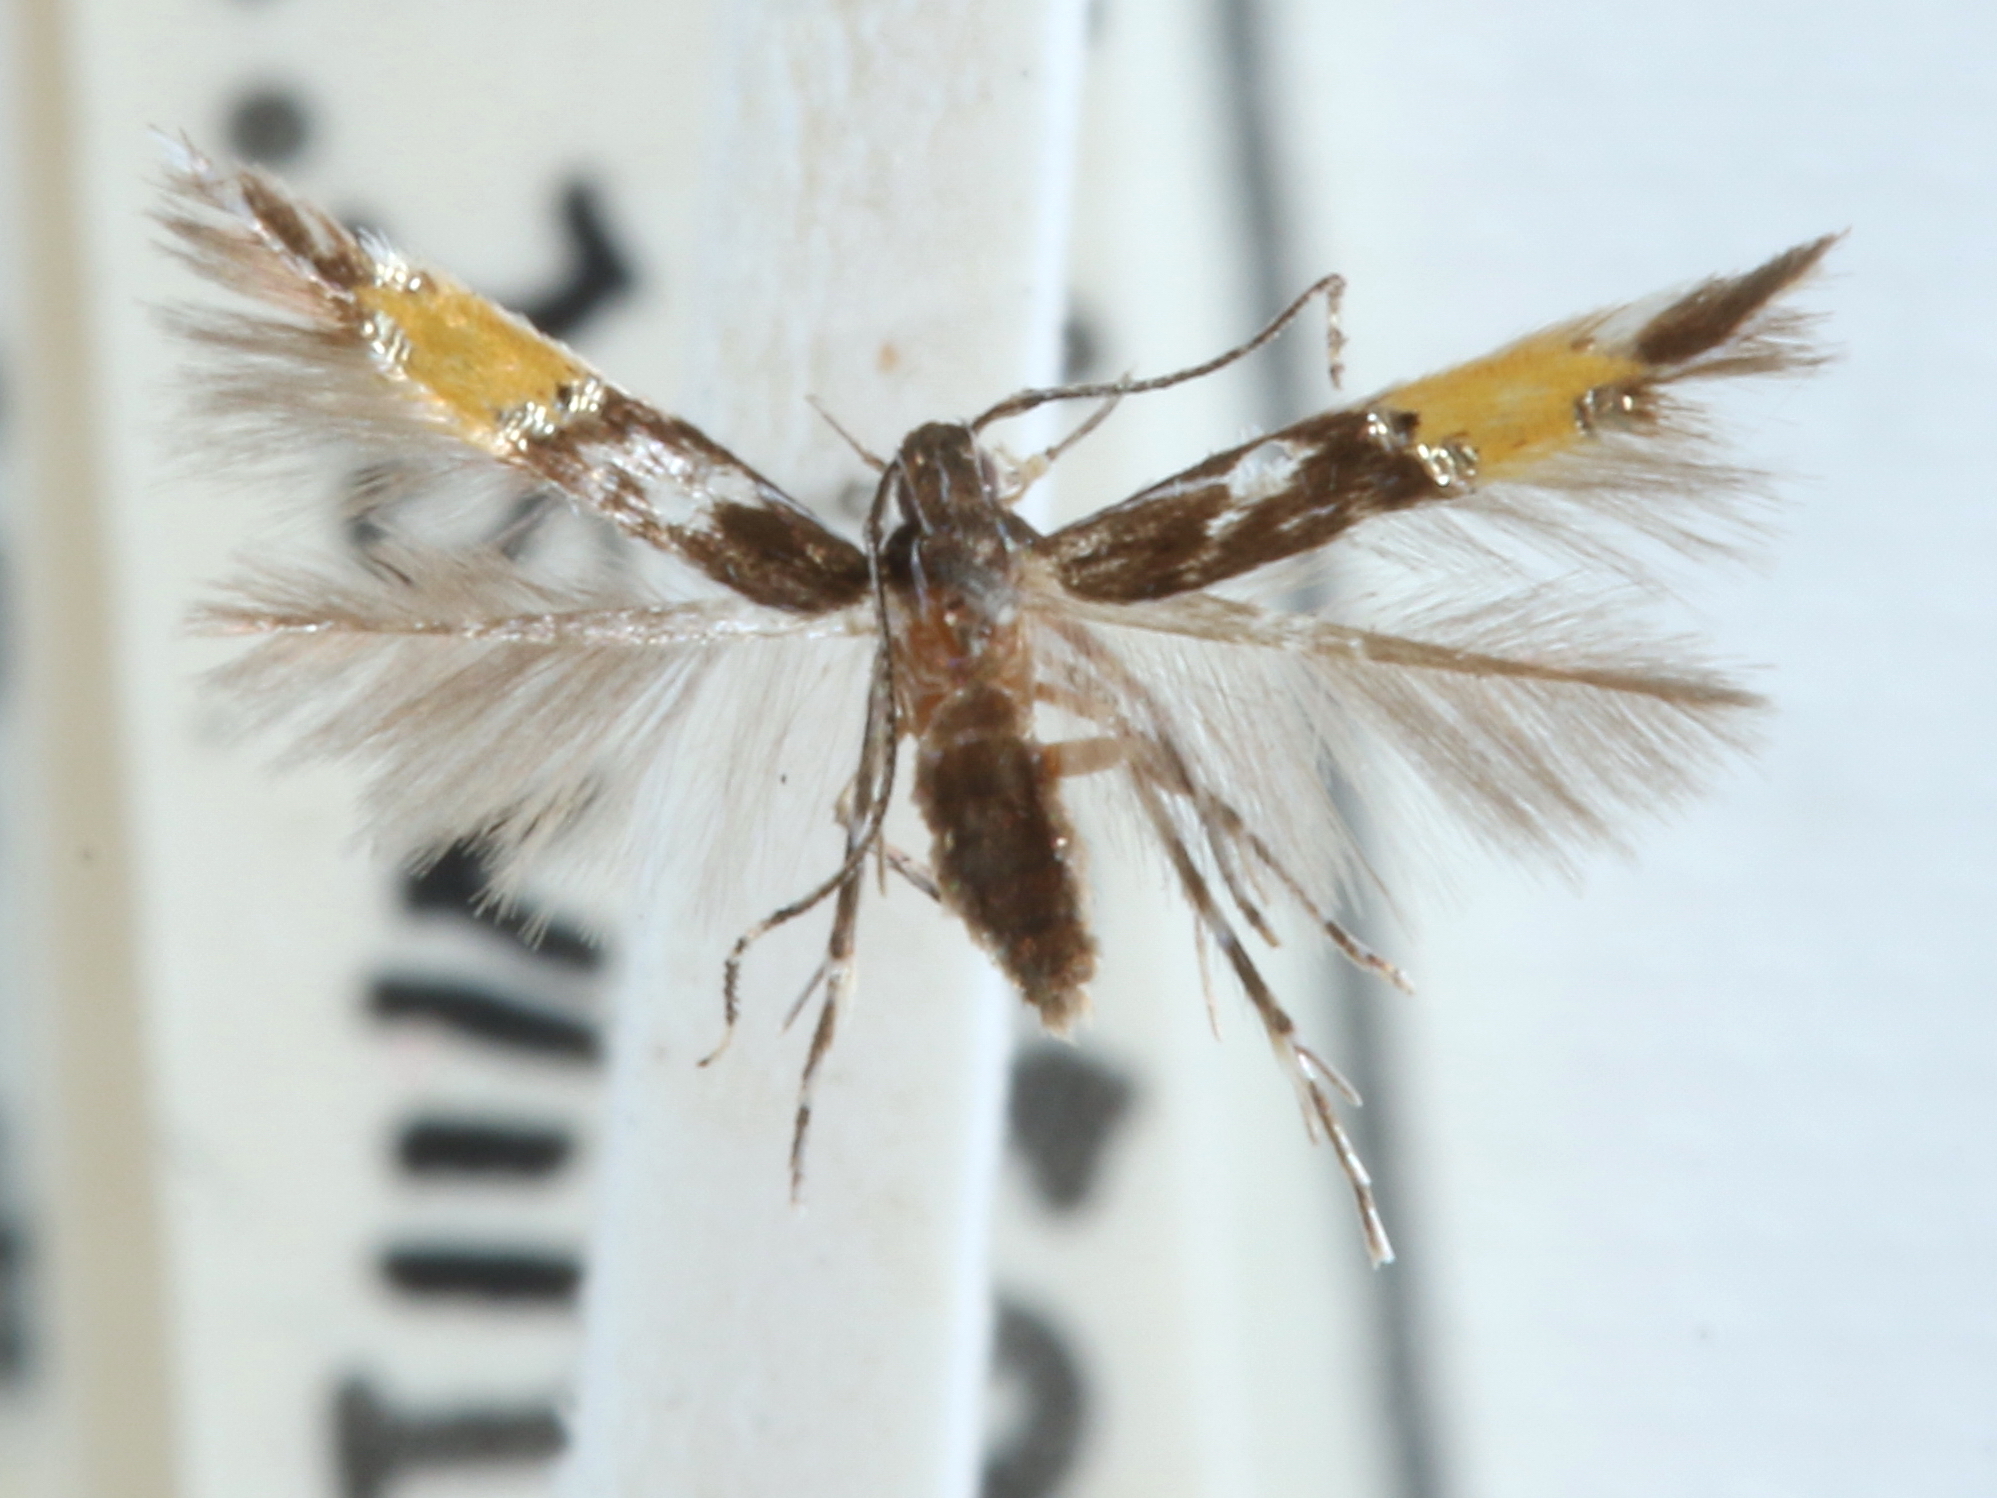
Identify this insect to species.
Cosmopterix magophila
